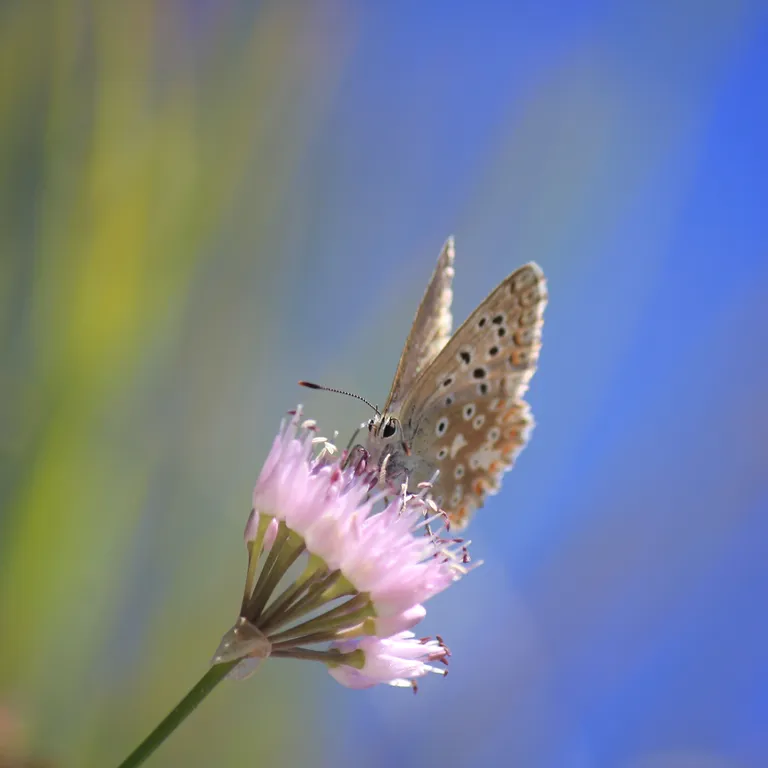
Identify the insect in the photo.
Lysandra coridon
